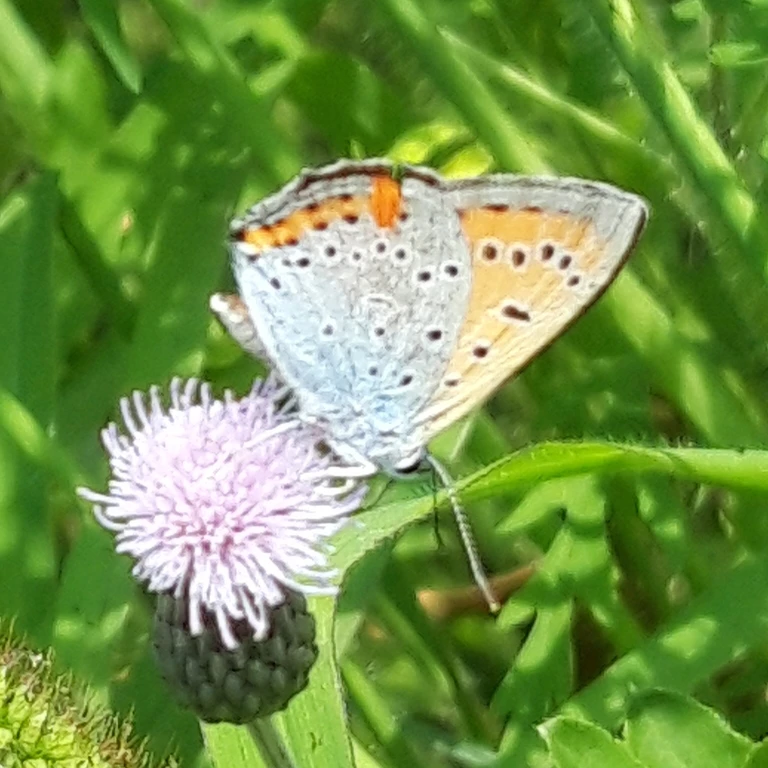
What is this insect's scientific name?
Lycaena dispar
